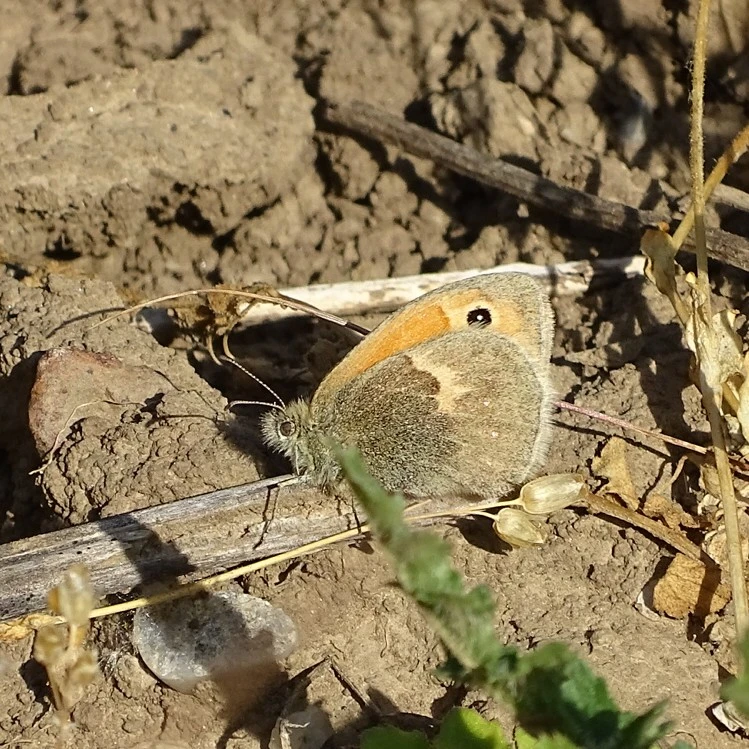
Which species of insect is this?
Coenonympha pamphilus
